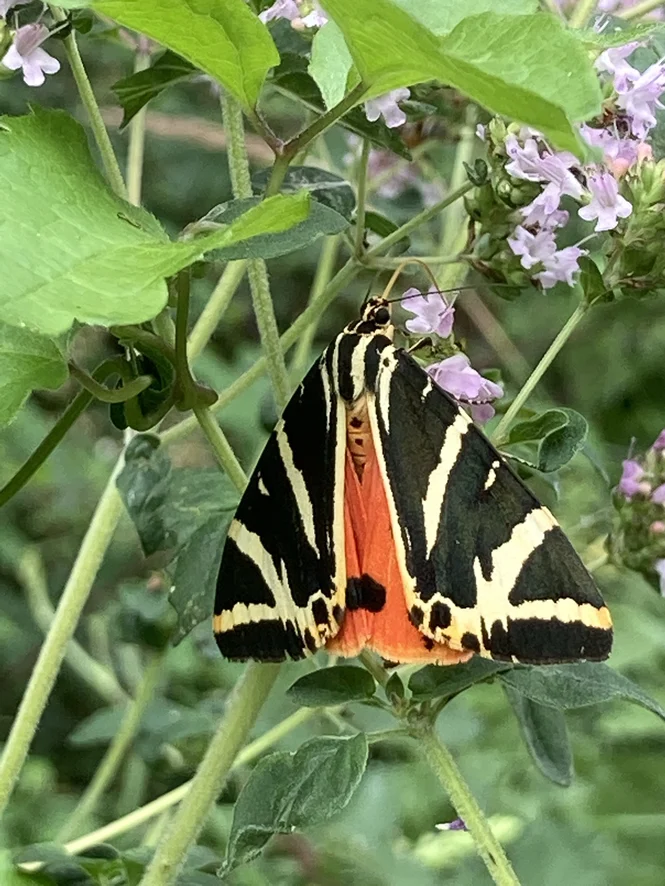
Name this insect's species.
Euplagia quadripunctaria
